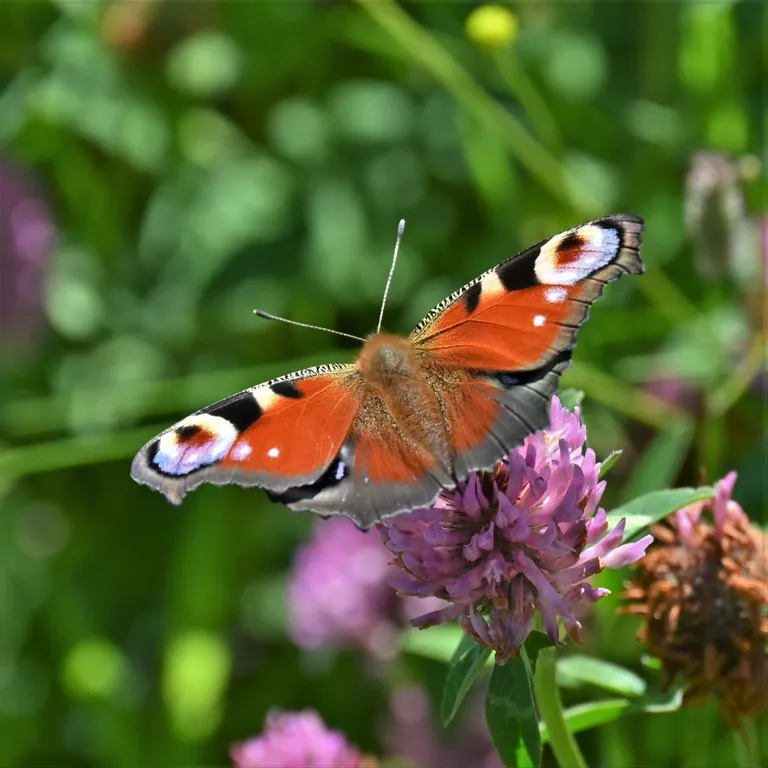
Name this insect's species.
Aglais io
